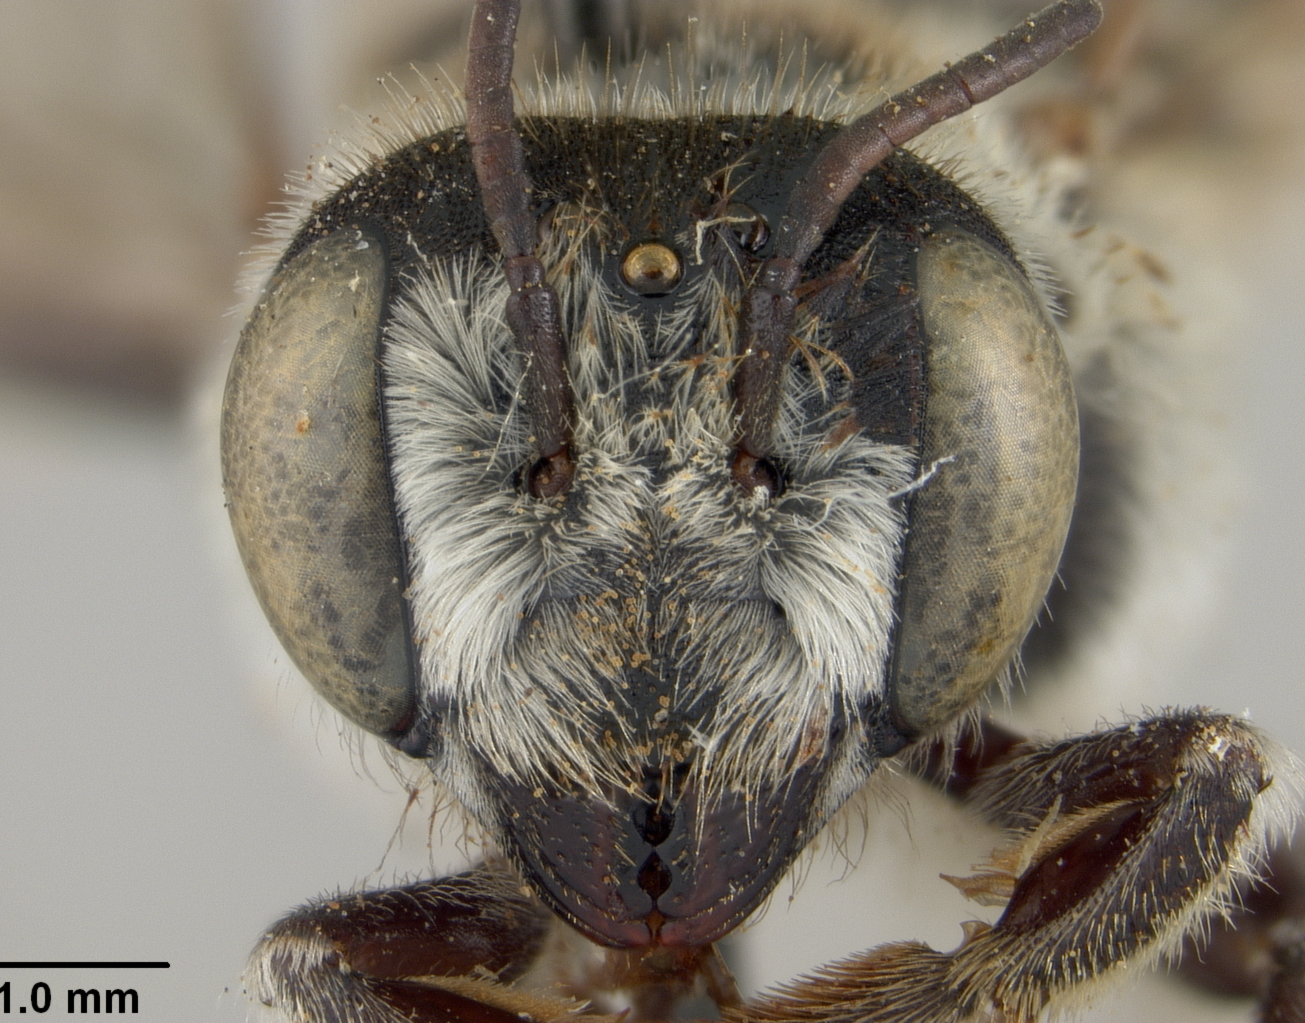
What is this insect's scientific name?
Megachile sabinensis
